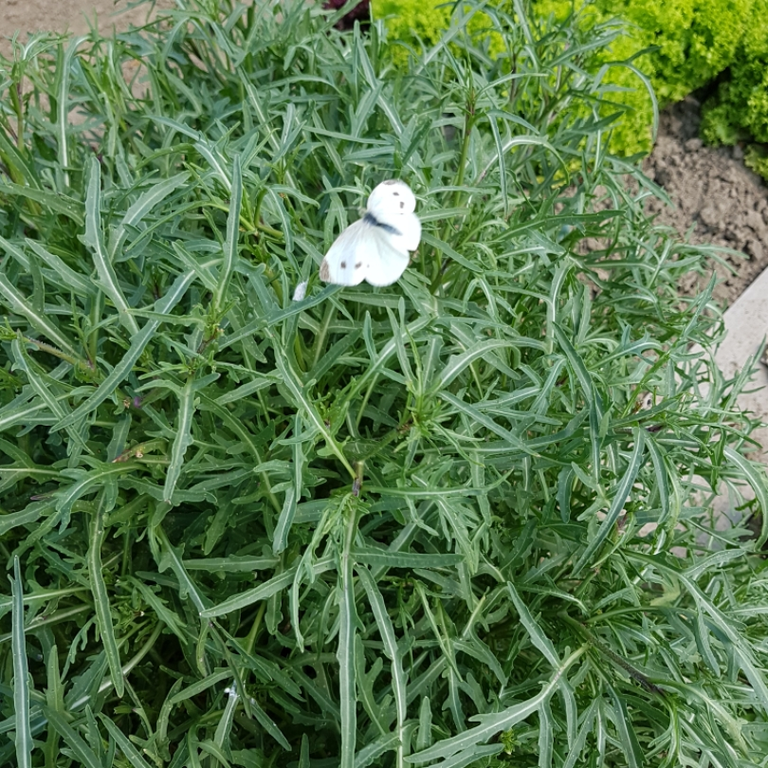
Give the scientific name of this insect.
Pieris rapae
